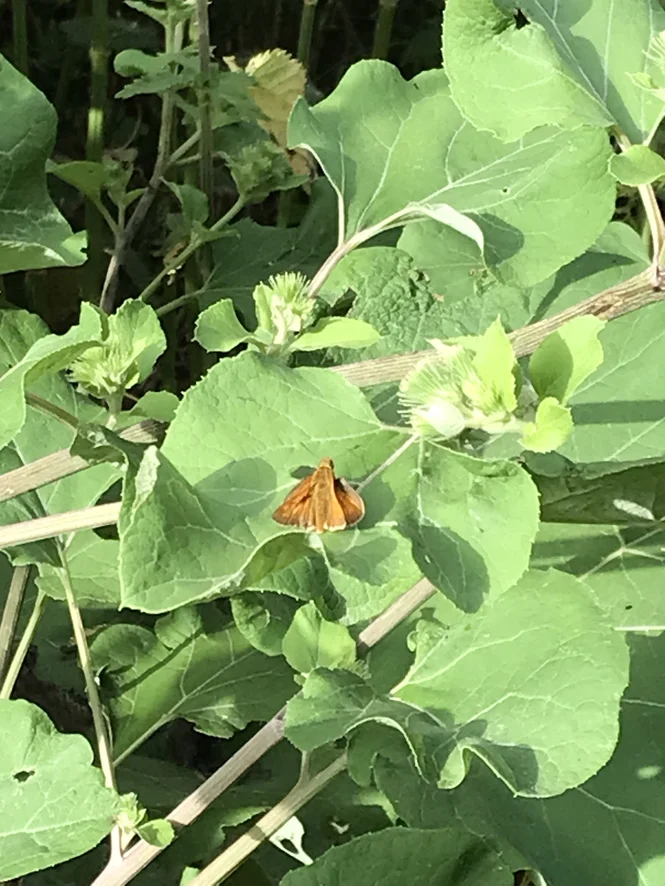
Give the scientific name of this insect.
Ochlodes sylvanus (also Ochlodes venata)
